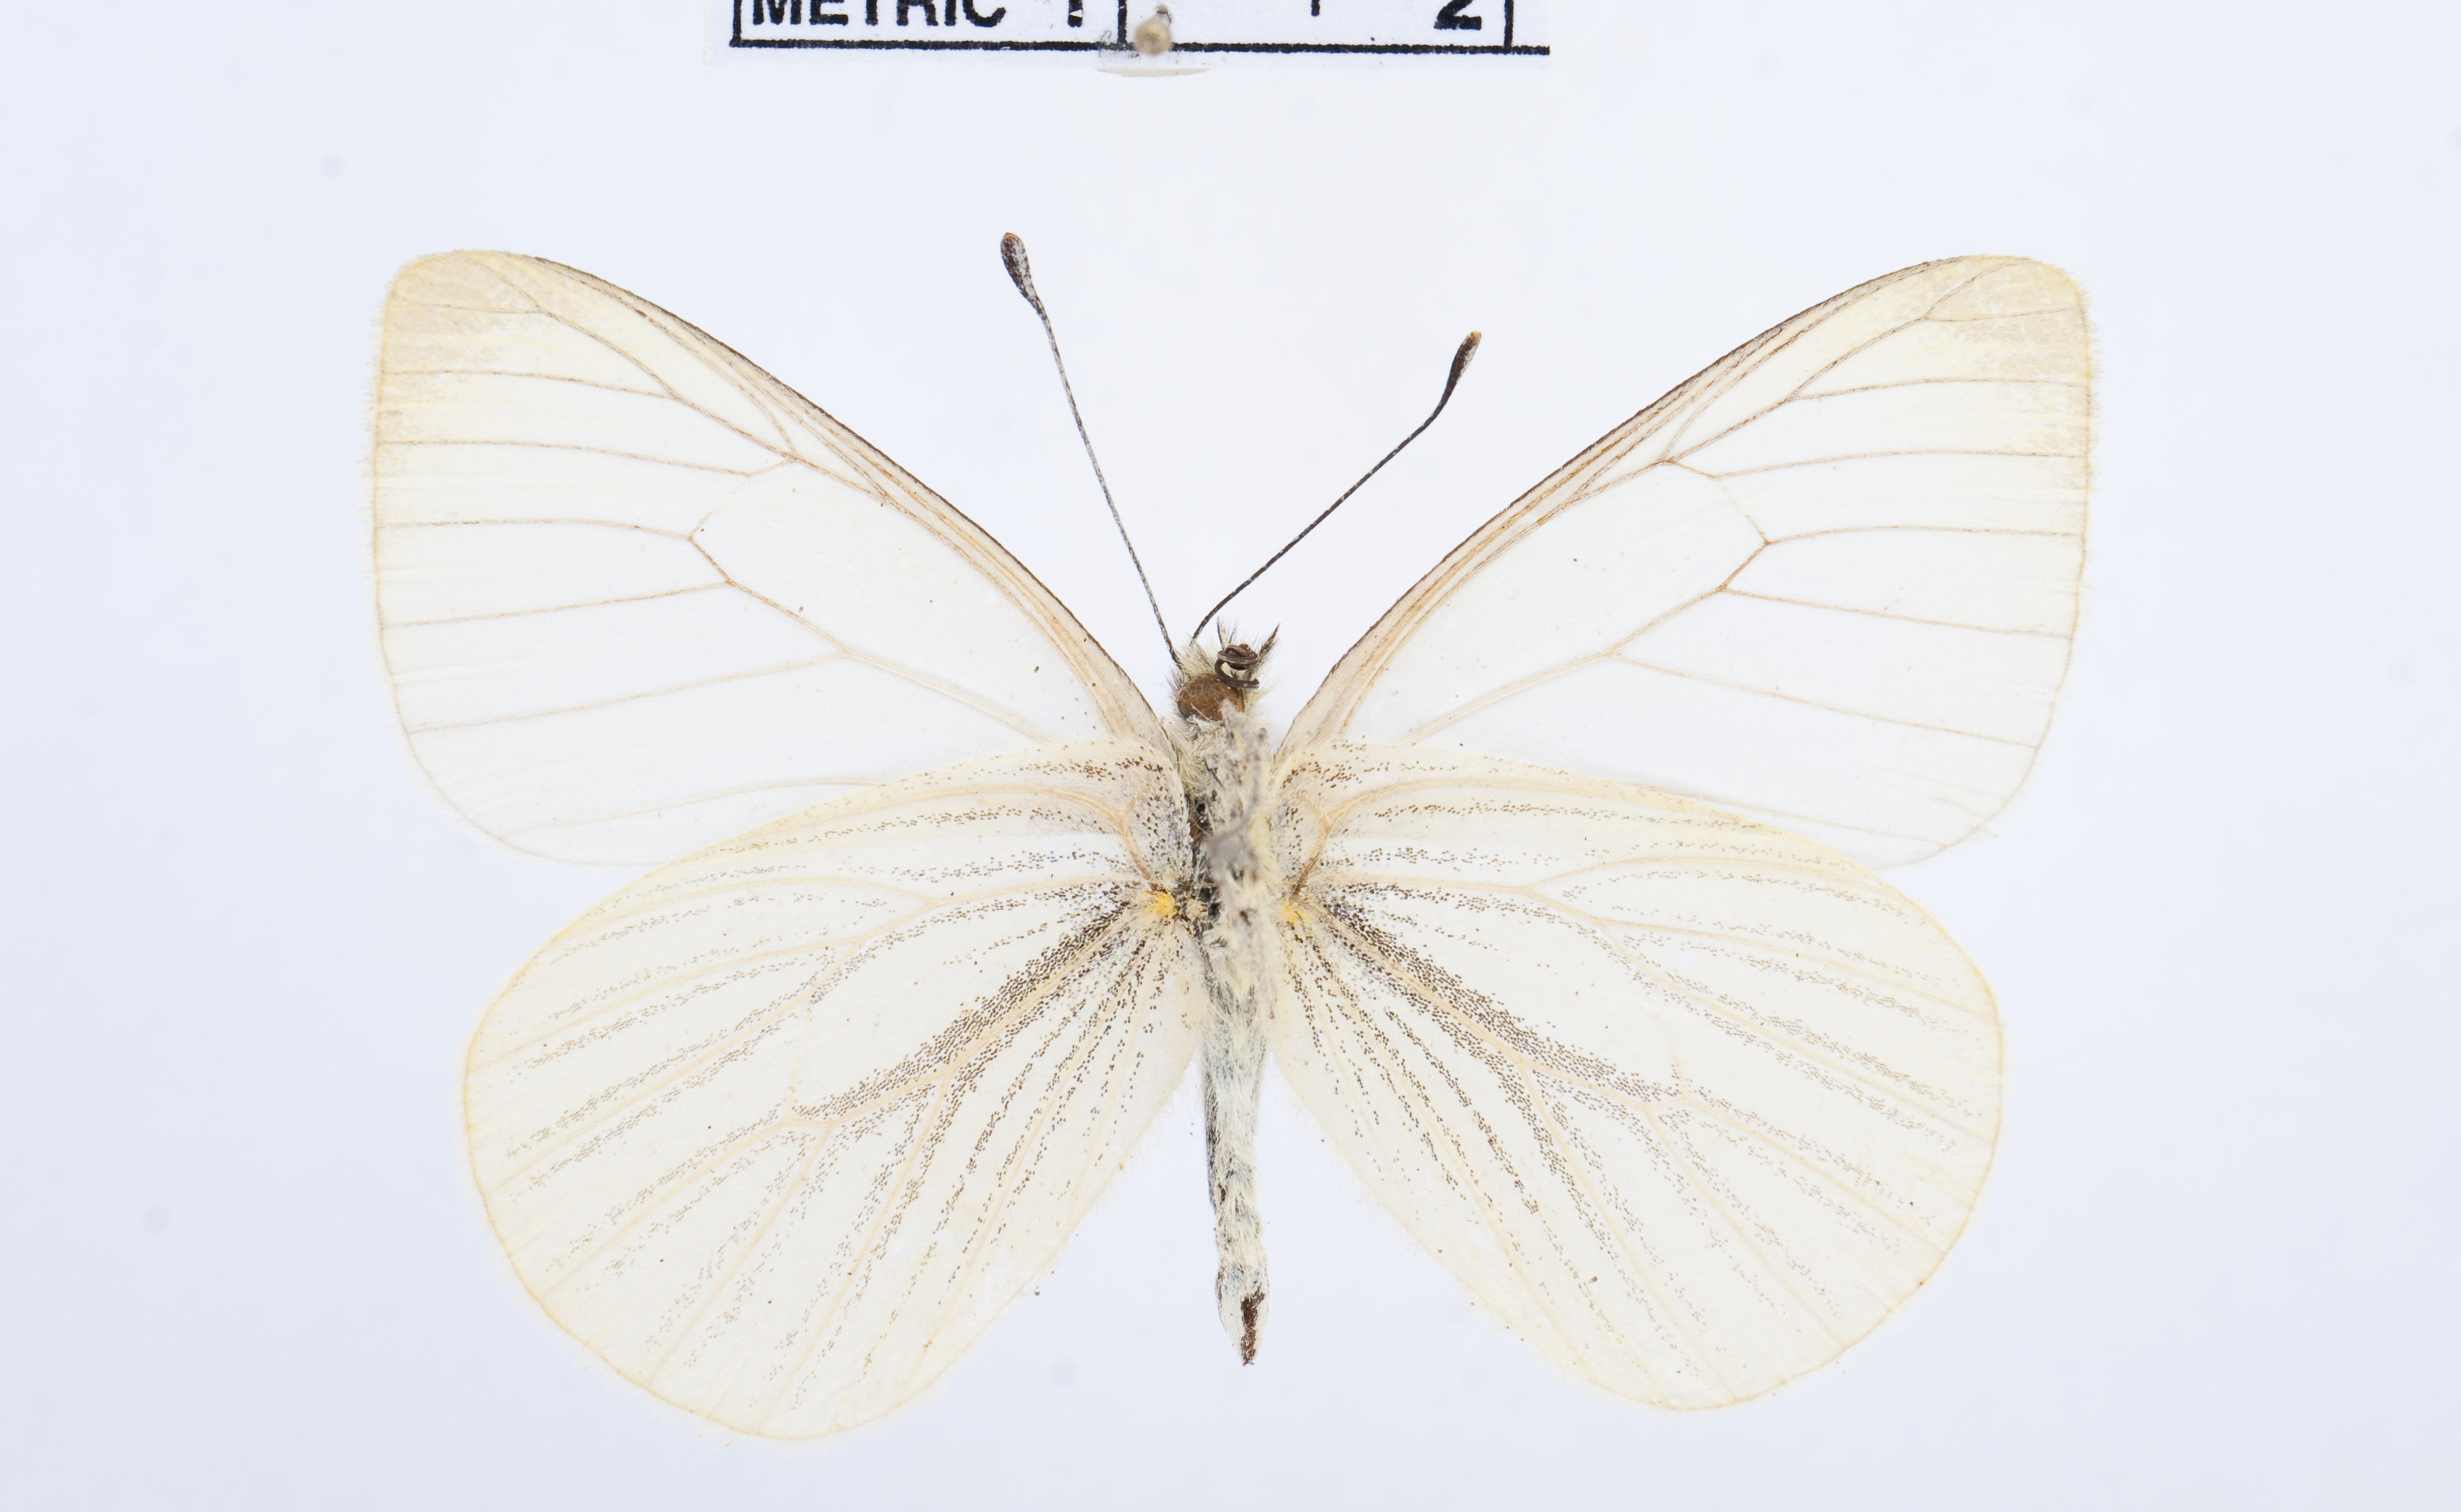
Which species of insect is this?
Theochila maenacte
